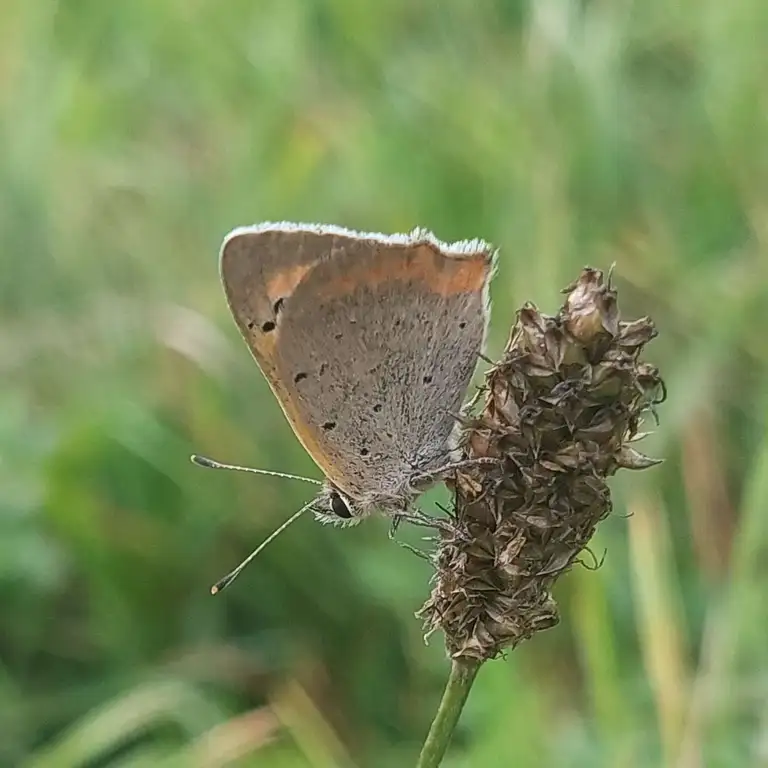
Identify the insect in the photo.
Lycaena phlaeas
